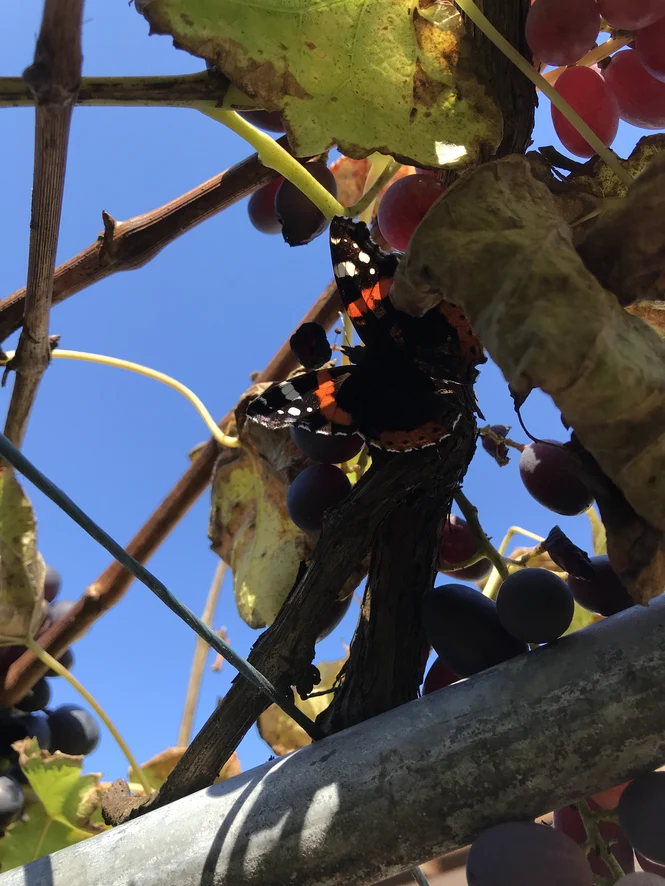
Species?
Vanessa atalanta
